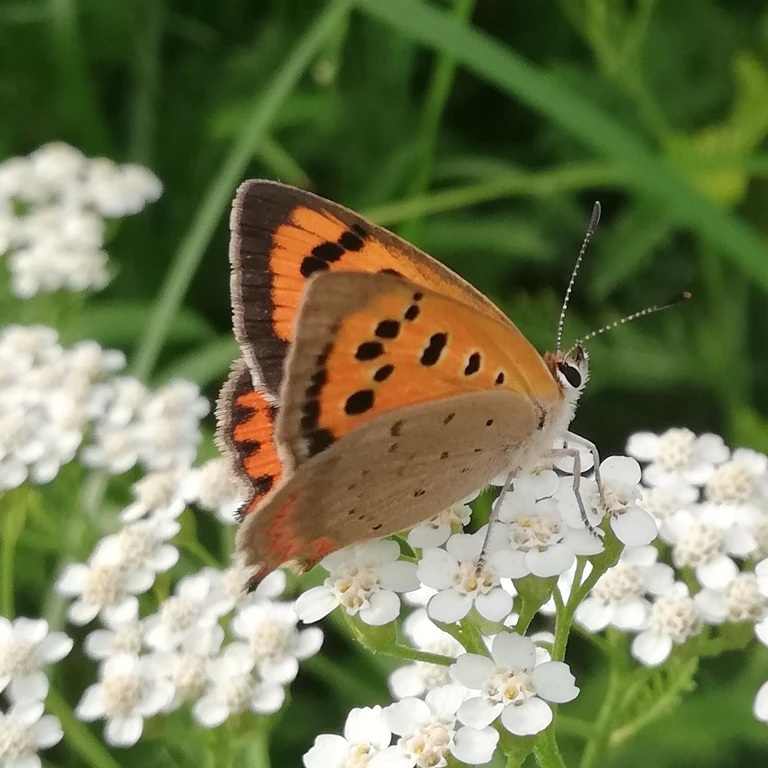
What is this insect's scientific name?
Lycaena phlaeas
